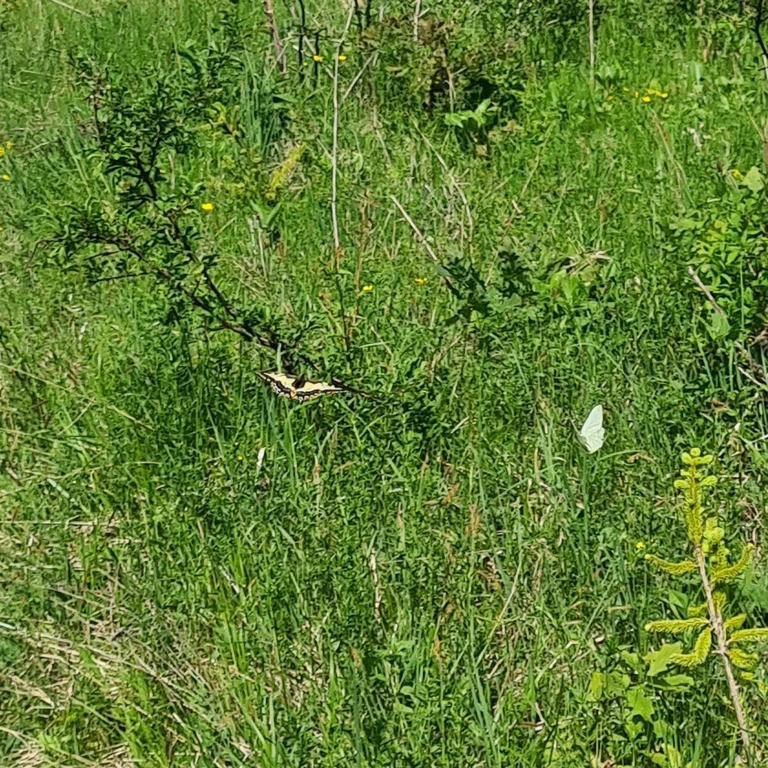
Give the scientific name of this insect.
Papilio machaon
